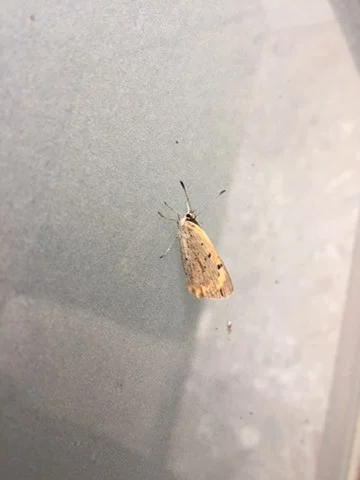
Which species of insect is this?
Lycaena phlaeas
